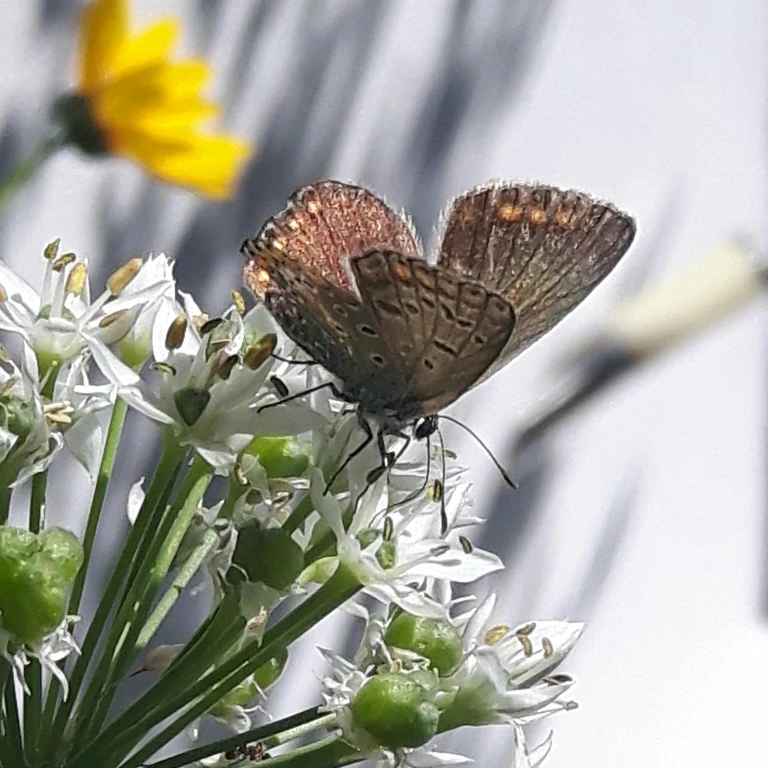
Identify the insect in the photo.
Polyommatus icarus
